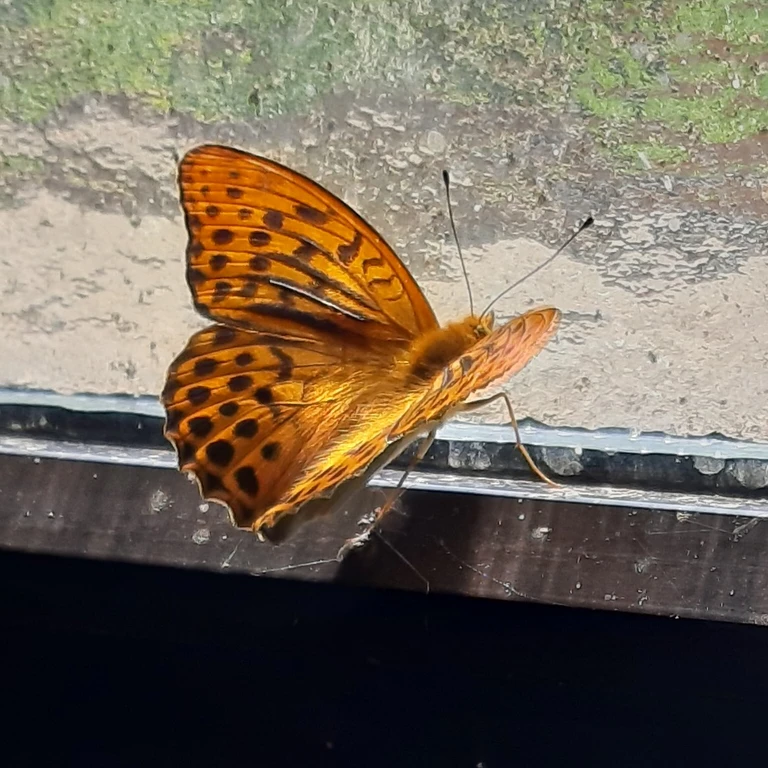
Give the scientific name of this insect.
Argynnis paphia
